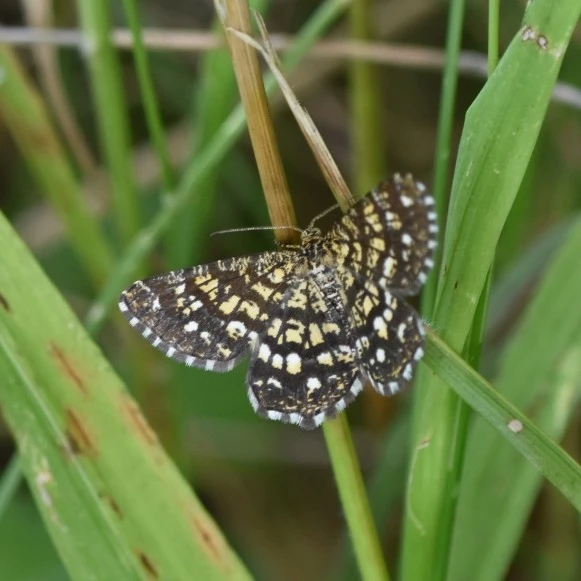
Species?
Chiasmia clathrata
